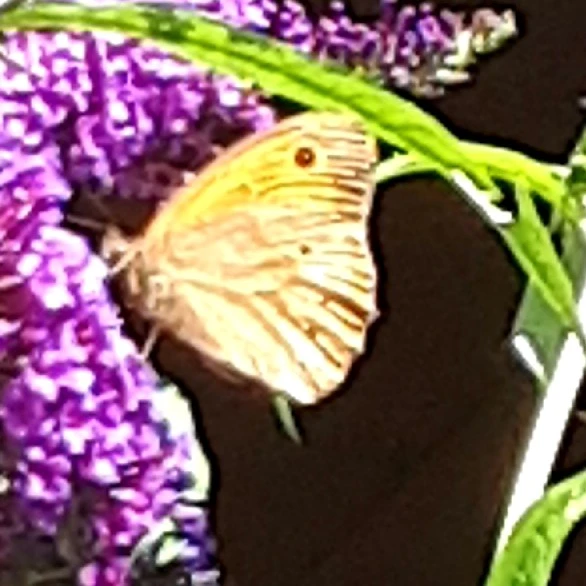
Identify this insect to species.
Maniola jurtina
